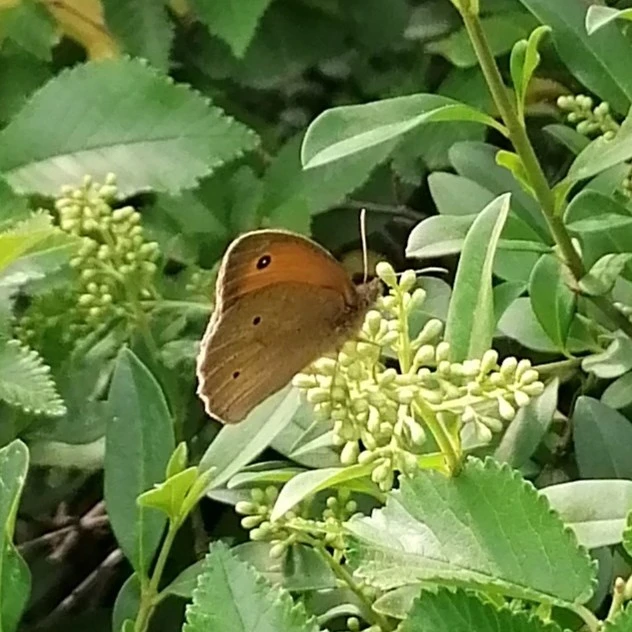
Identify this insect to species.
Maniola jurtina
